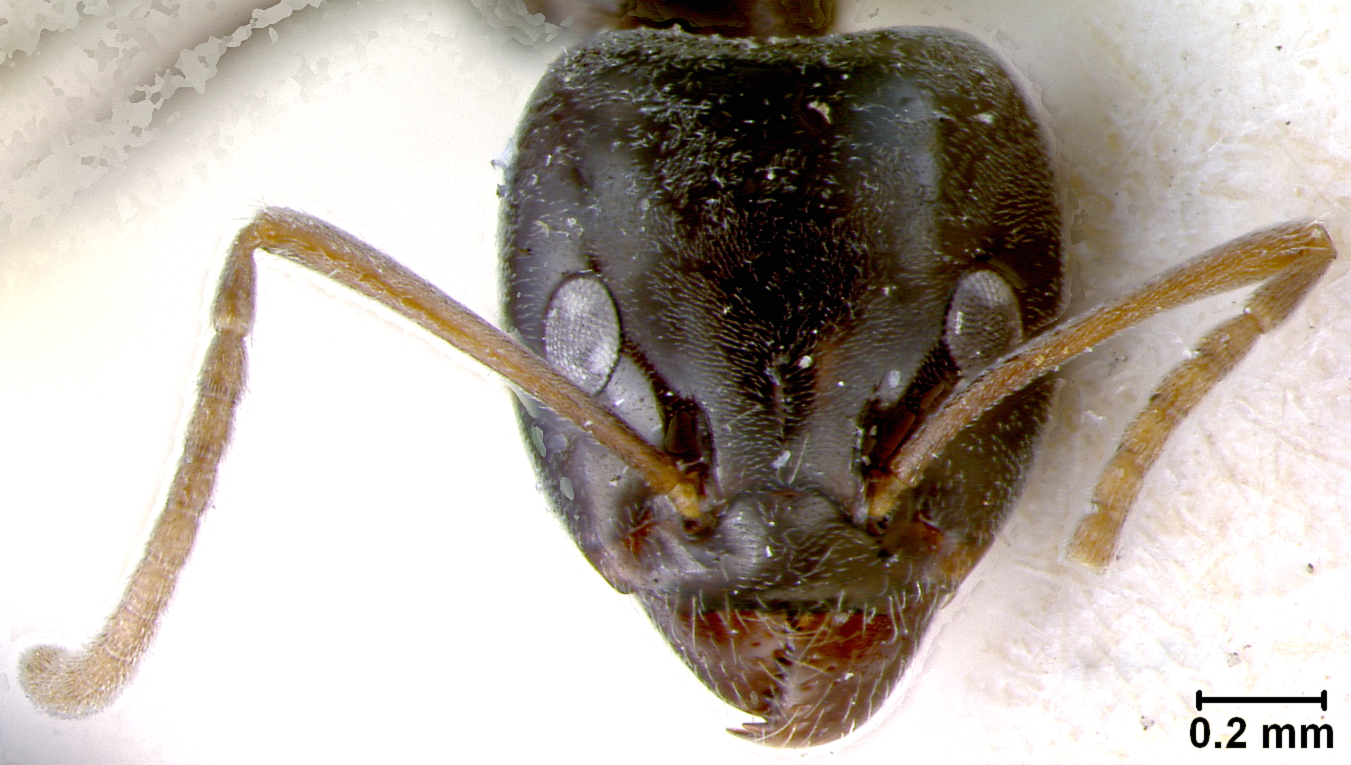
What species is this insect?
Iridomyrmex calvus
